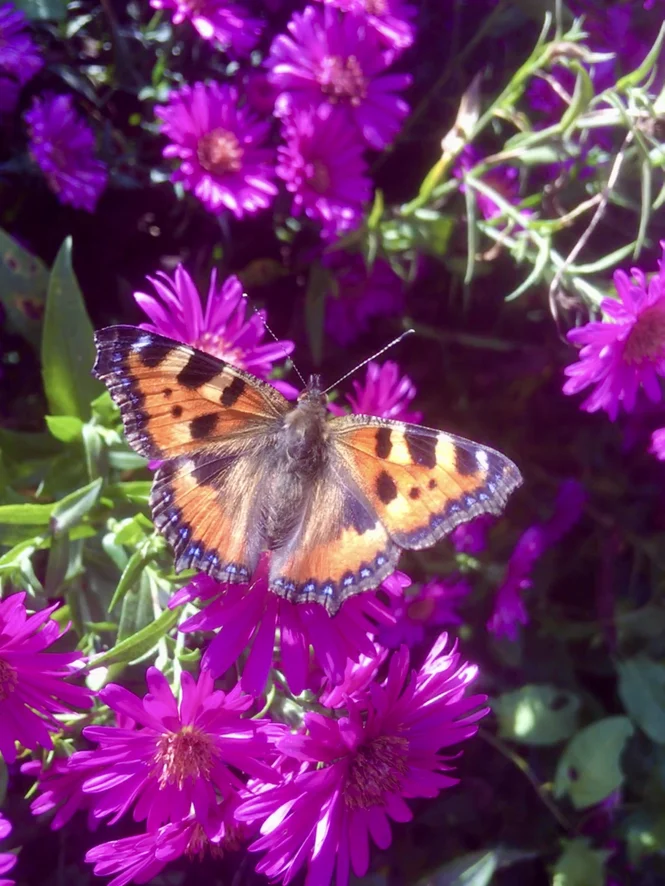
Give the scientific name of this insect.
Aglais urticae
